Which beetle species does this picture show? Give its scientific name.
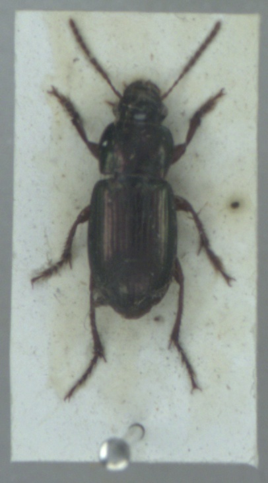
Harpalus affinis
